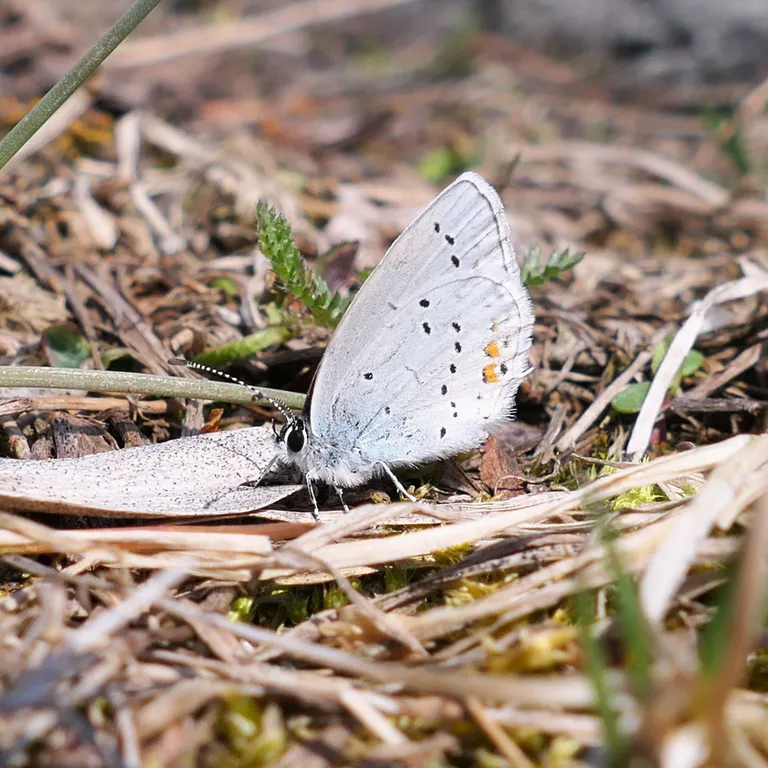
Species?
Cupido argiades (also Elkalyce argiades)
